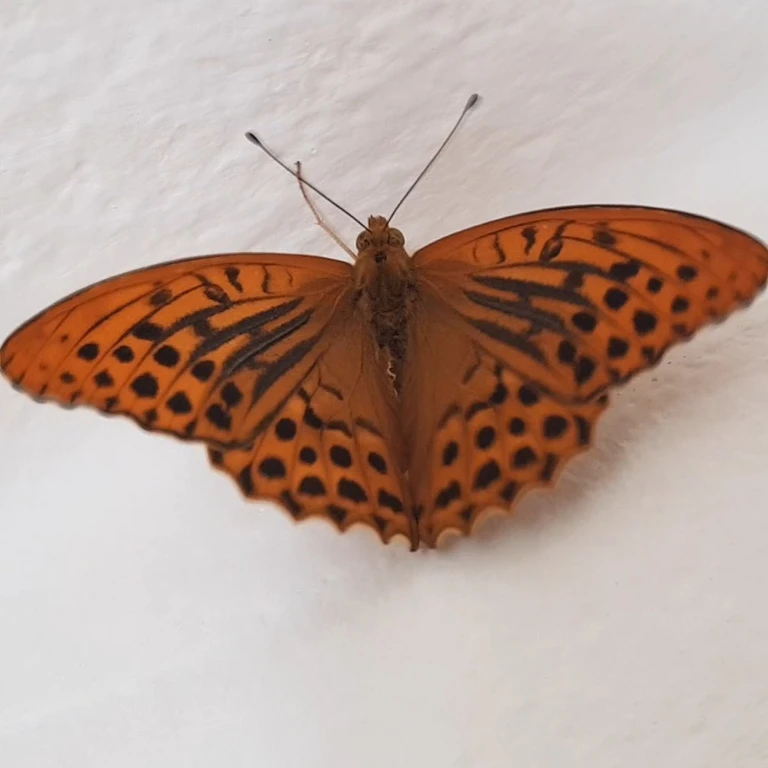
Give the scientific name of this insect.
Argynnis paphia
